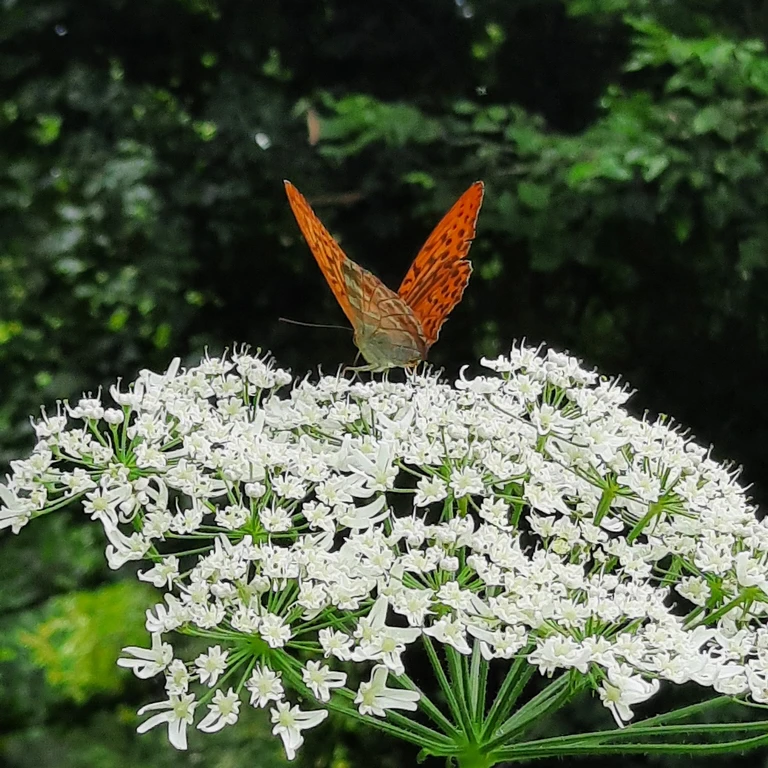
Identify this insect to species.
Argynnis paphia
